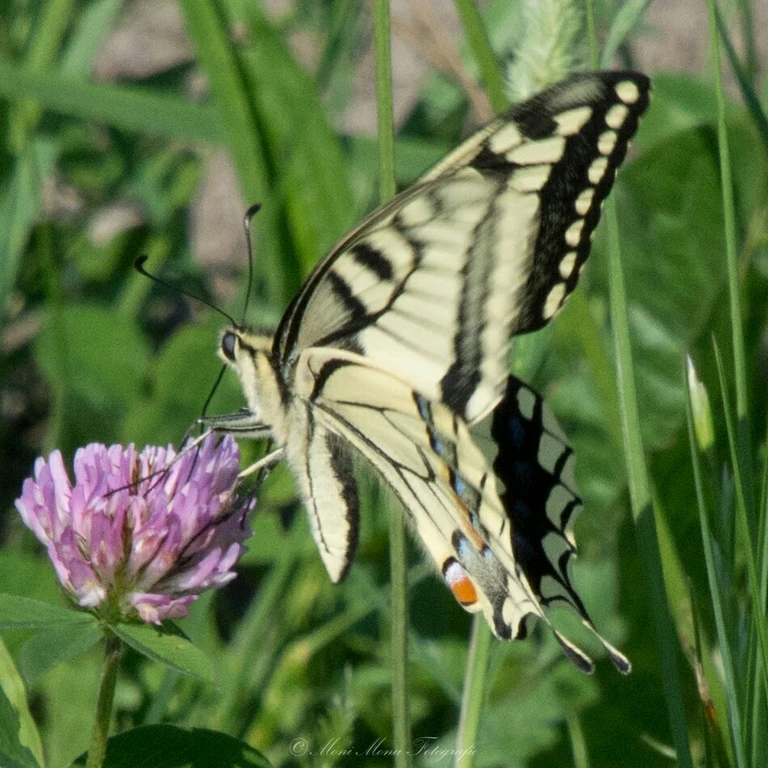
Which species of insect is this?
Papilio machaon
